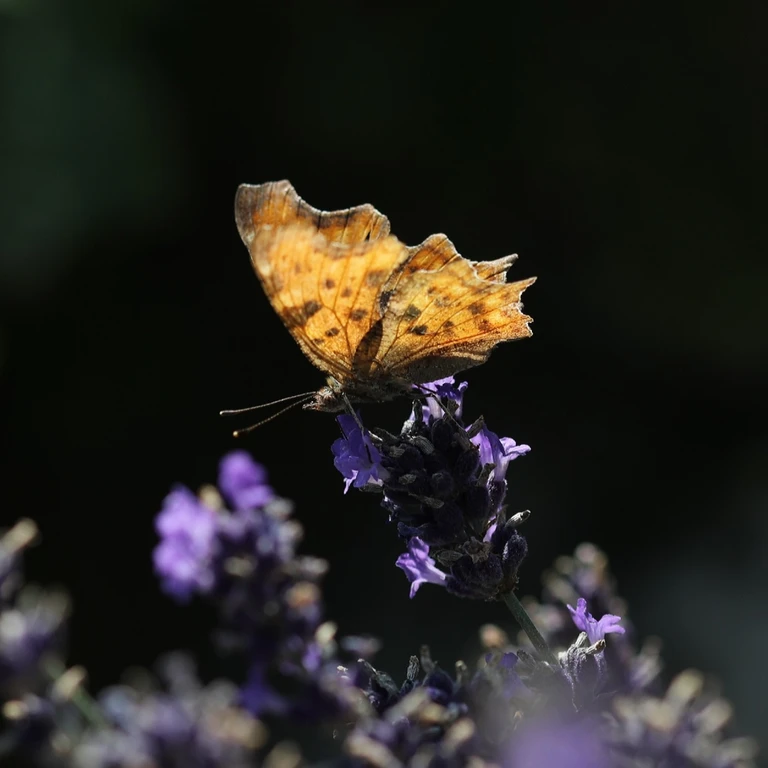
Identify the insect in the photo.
Polygonia c-album
